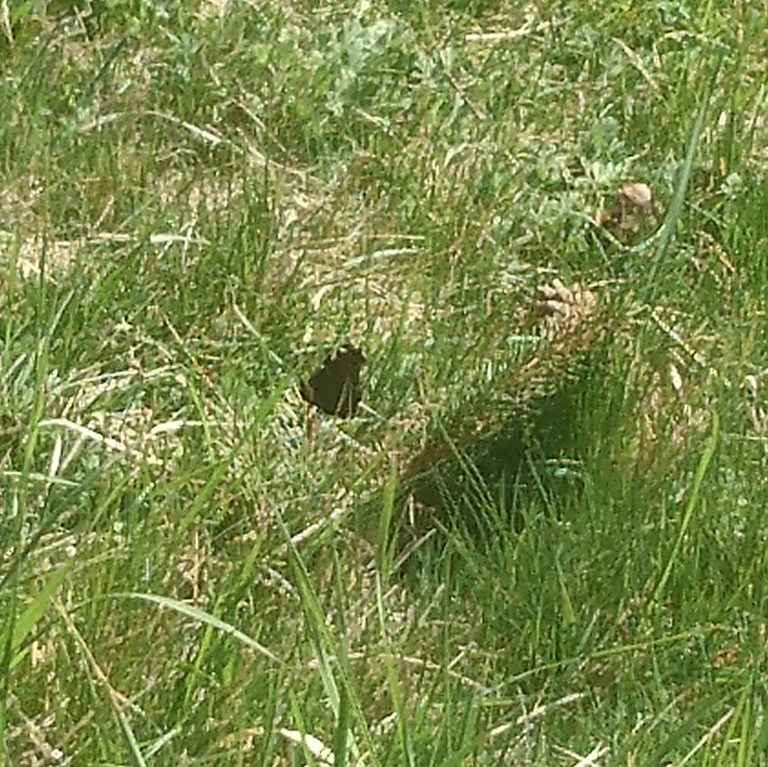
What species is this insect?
Aglais io
